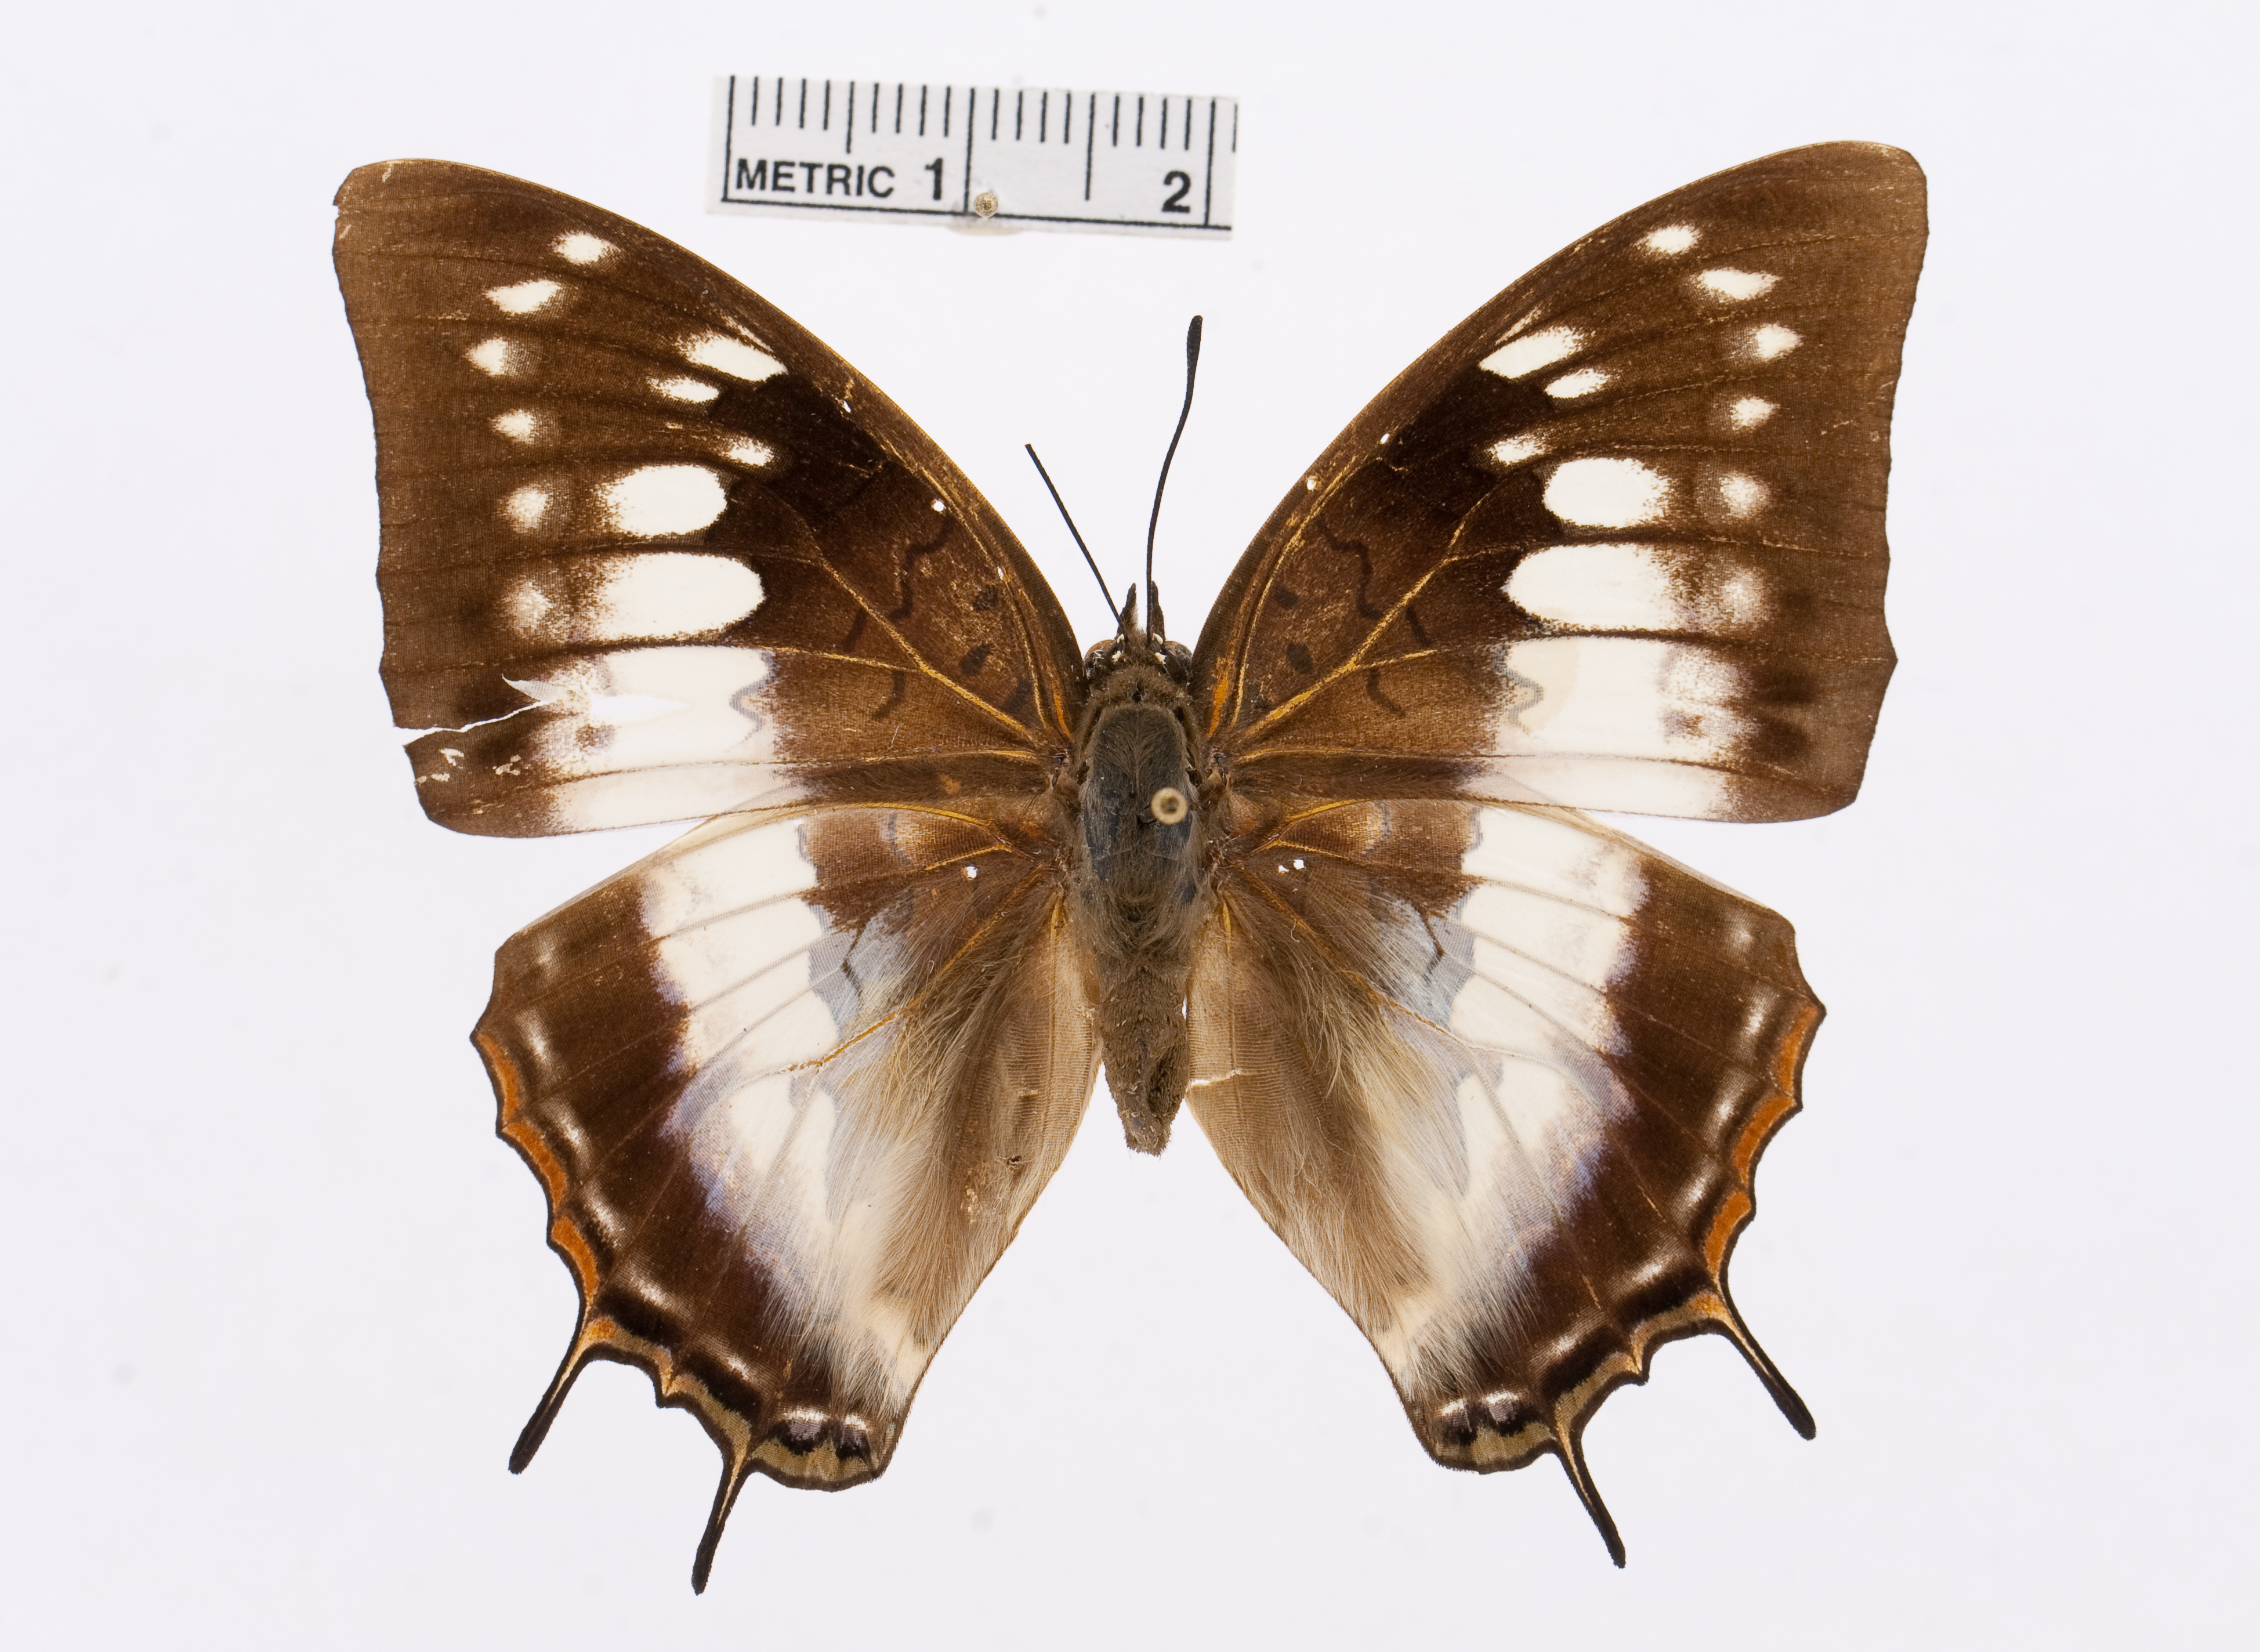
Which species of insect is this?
Charaxes etheocles
